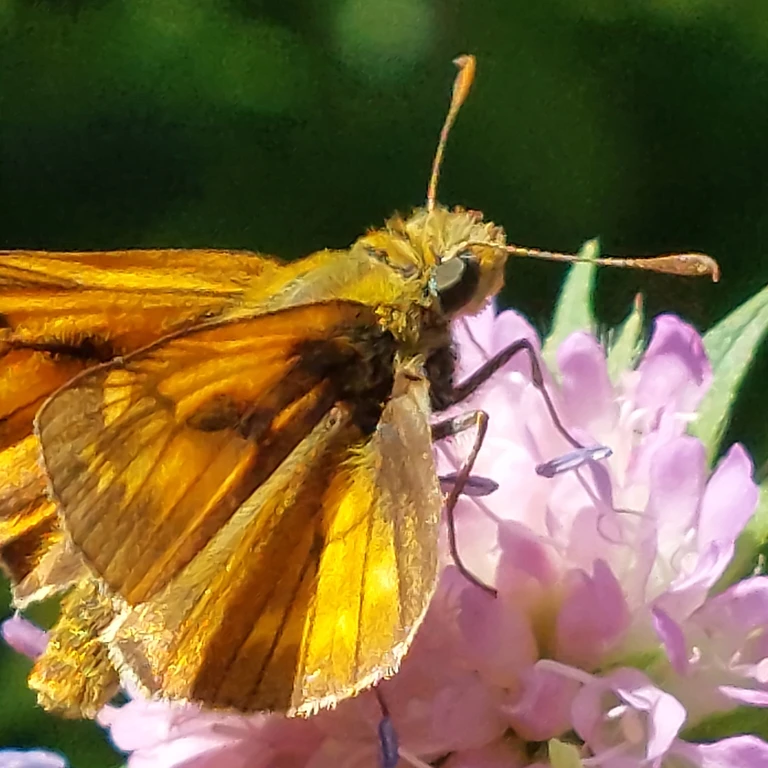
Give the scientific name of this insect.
Ochlodes sylvanus (also Ochlodes venata)
